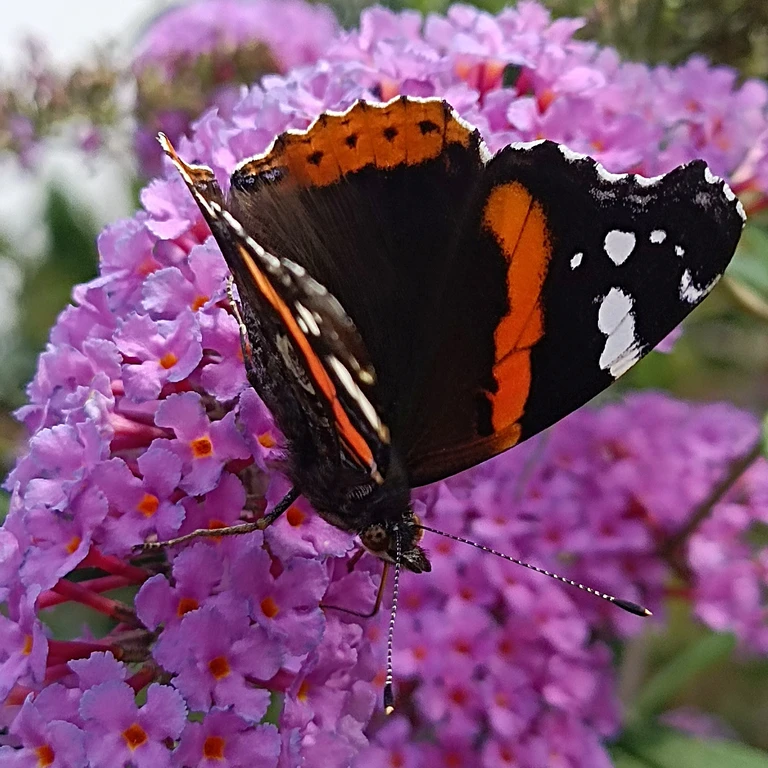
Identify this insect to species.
Vanessa atalanta
